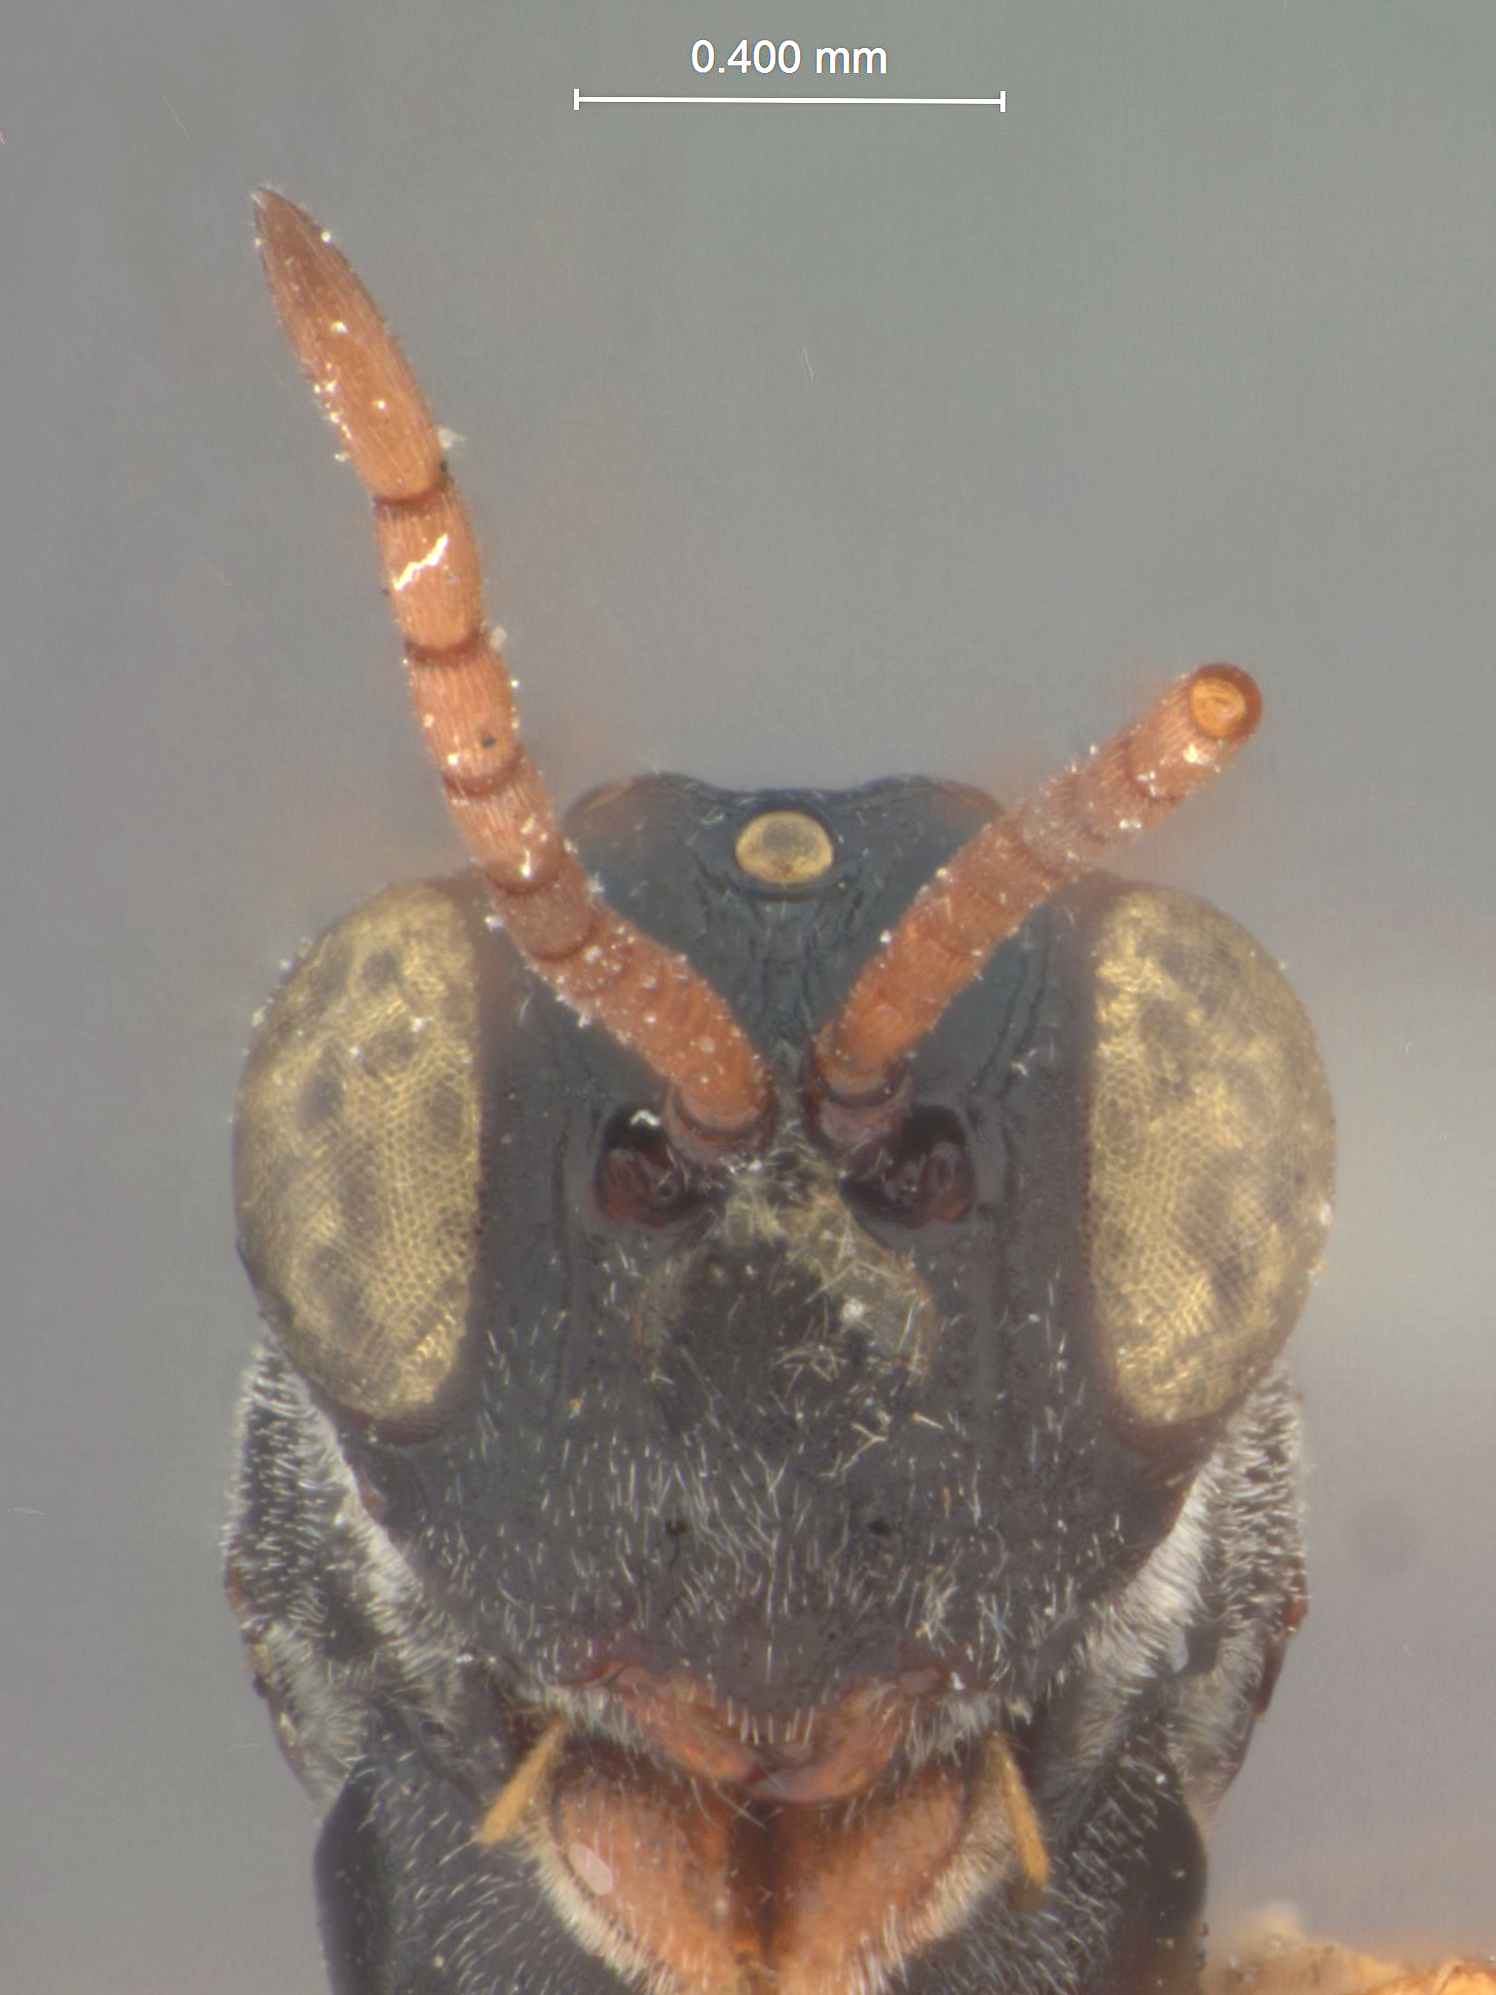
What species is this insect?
Aspicera albihirta
